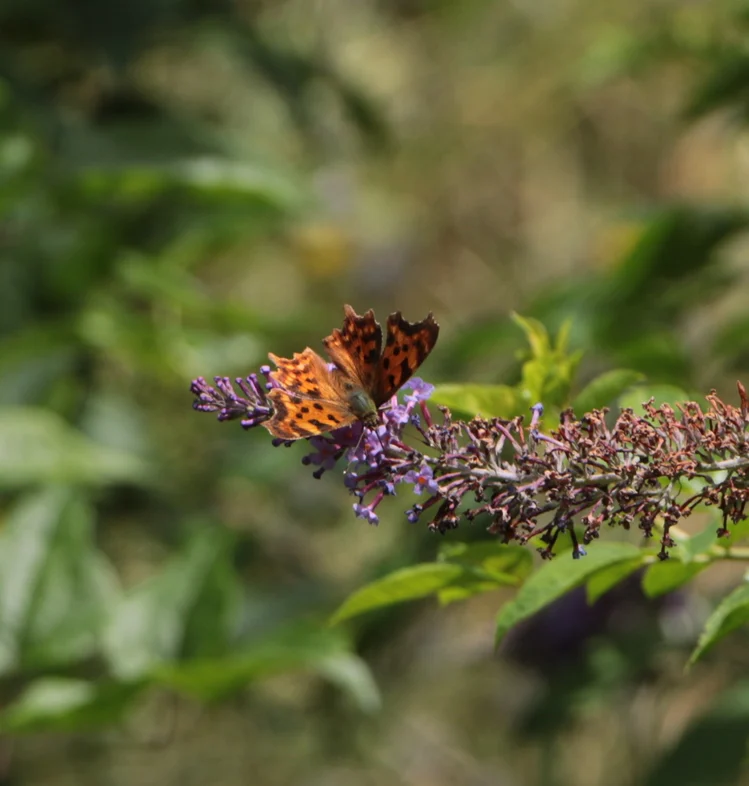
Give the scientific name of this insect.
Polygonia c-album
